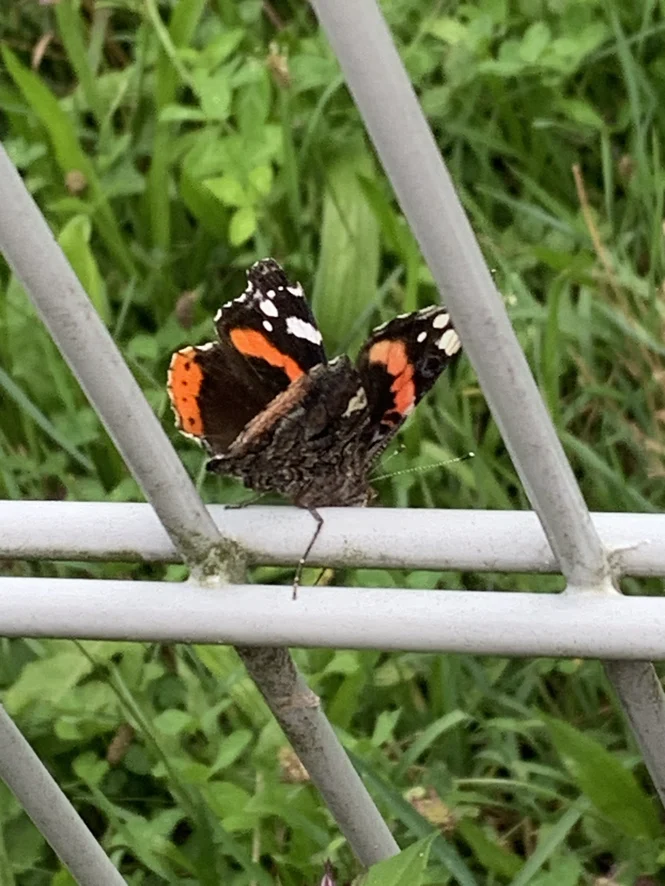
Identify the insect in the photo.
Vanessa atalanta
